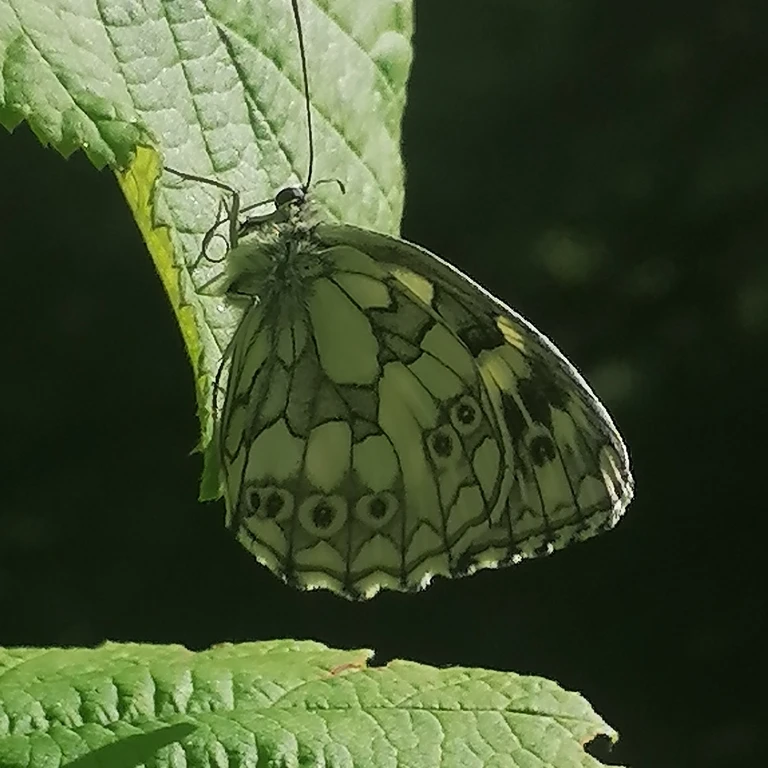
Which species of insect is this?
Melanargia galathea
